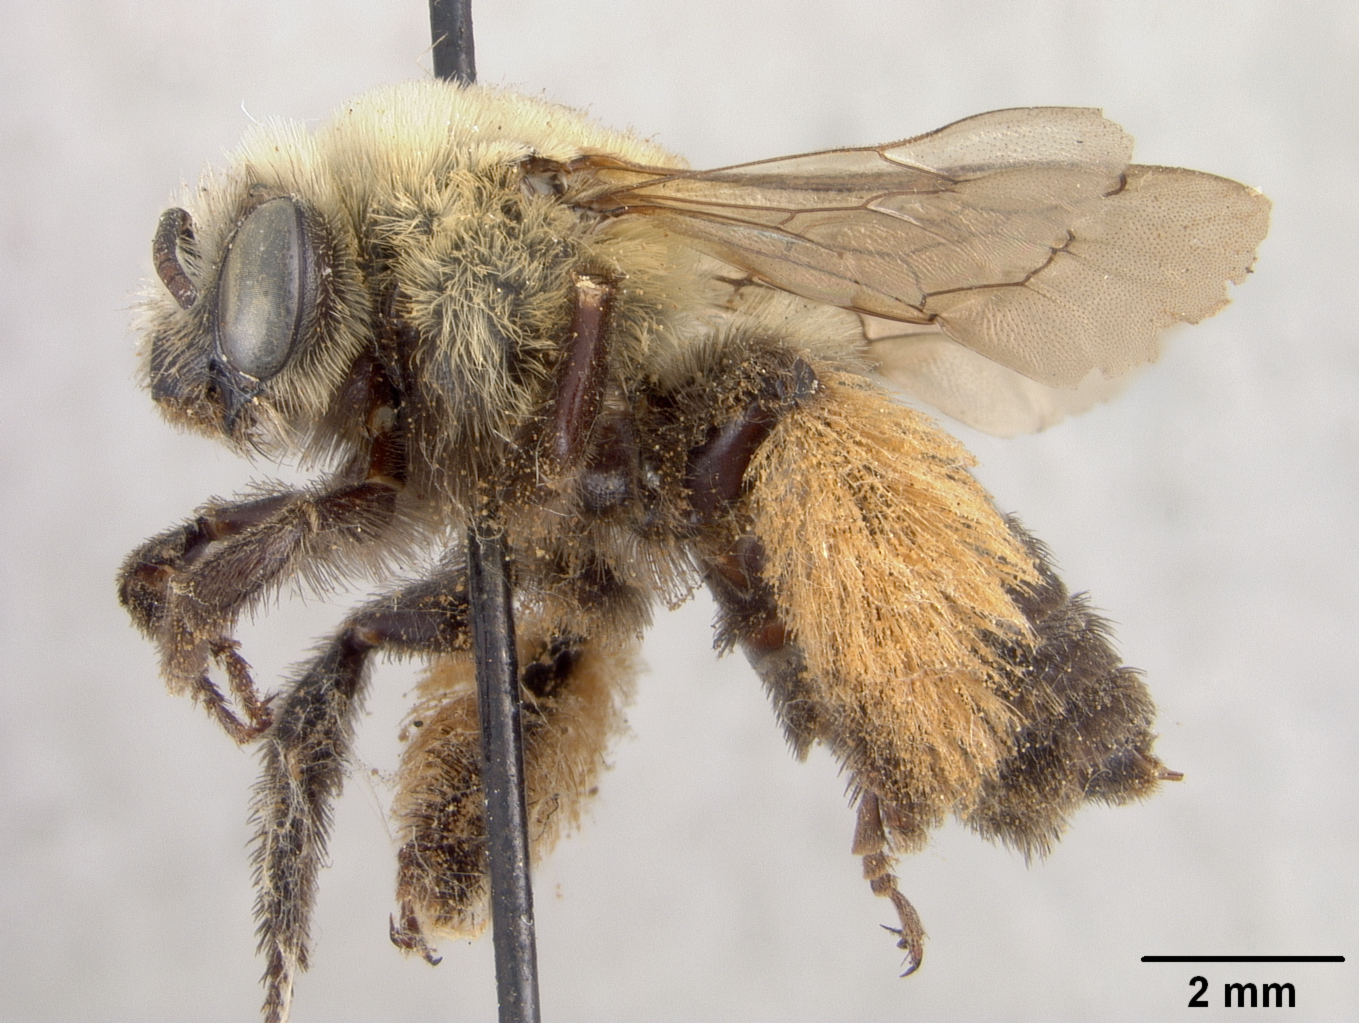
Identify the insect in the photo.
Melissodes bidentis
